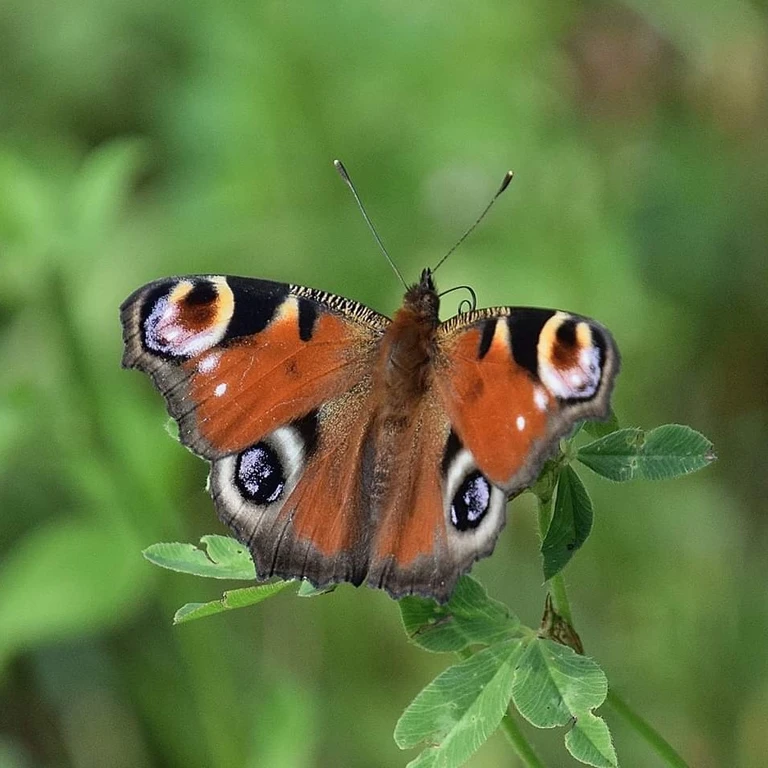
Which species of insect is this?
Aglais io
